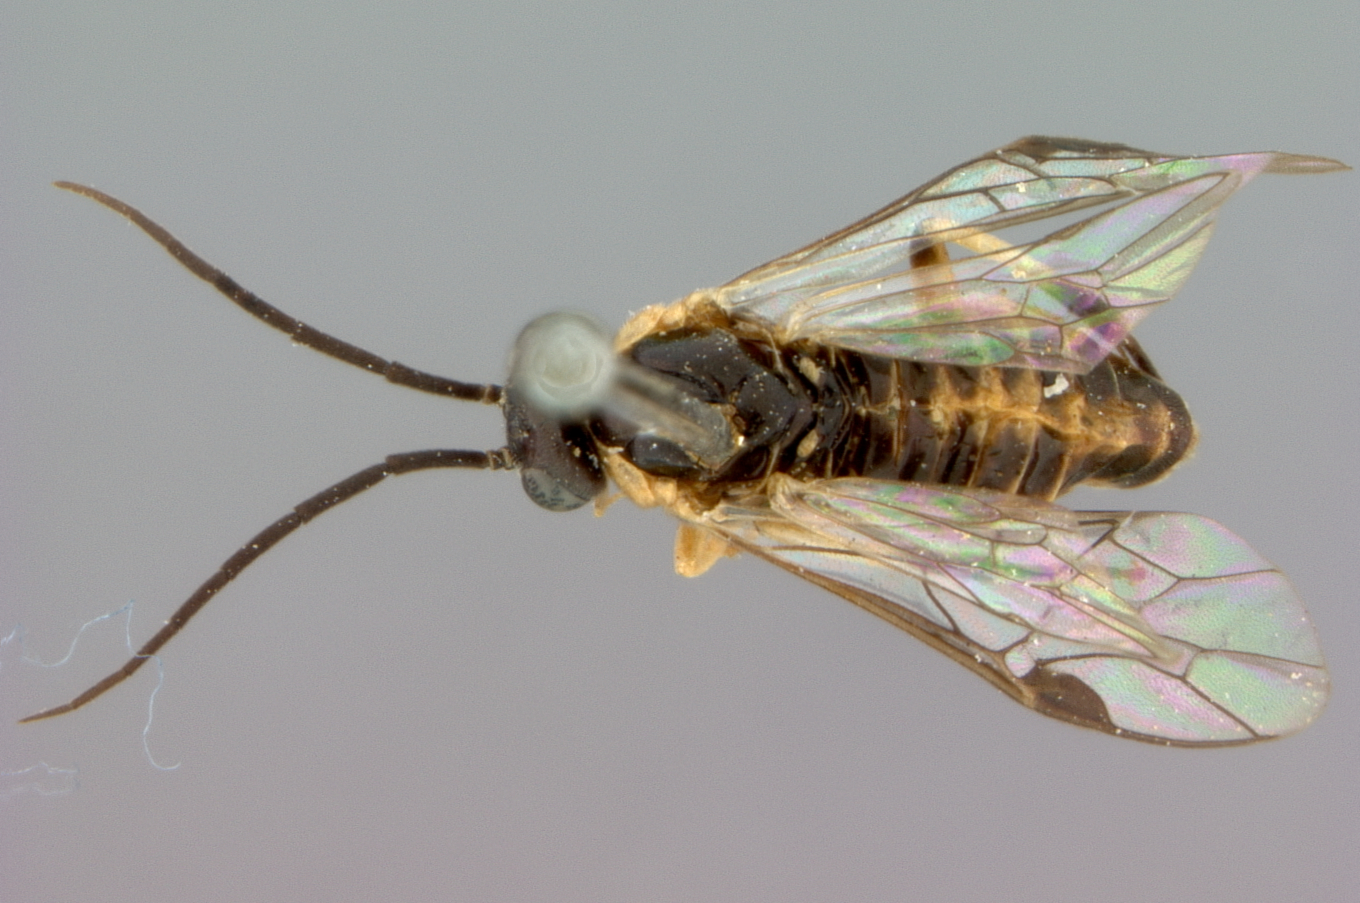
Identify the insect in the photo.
Pteronus carpini
